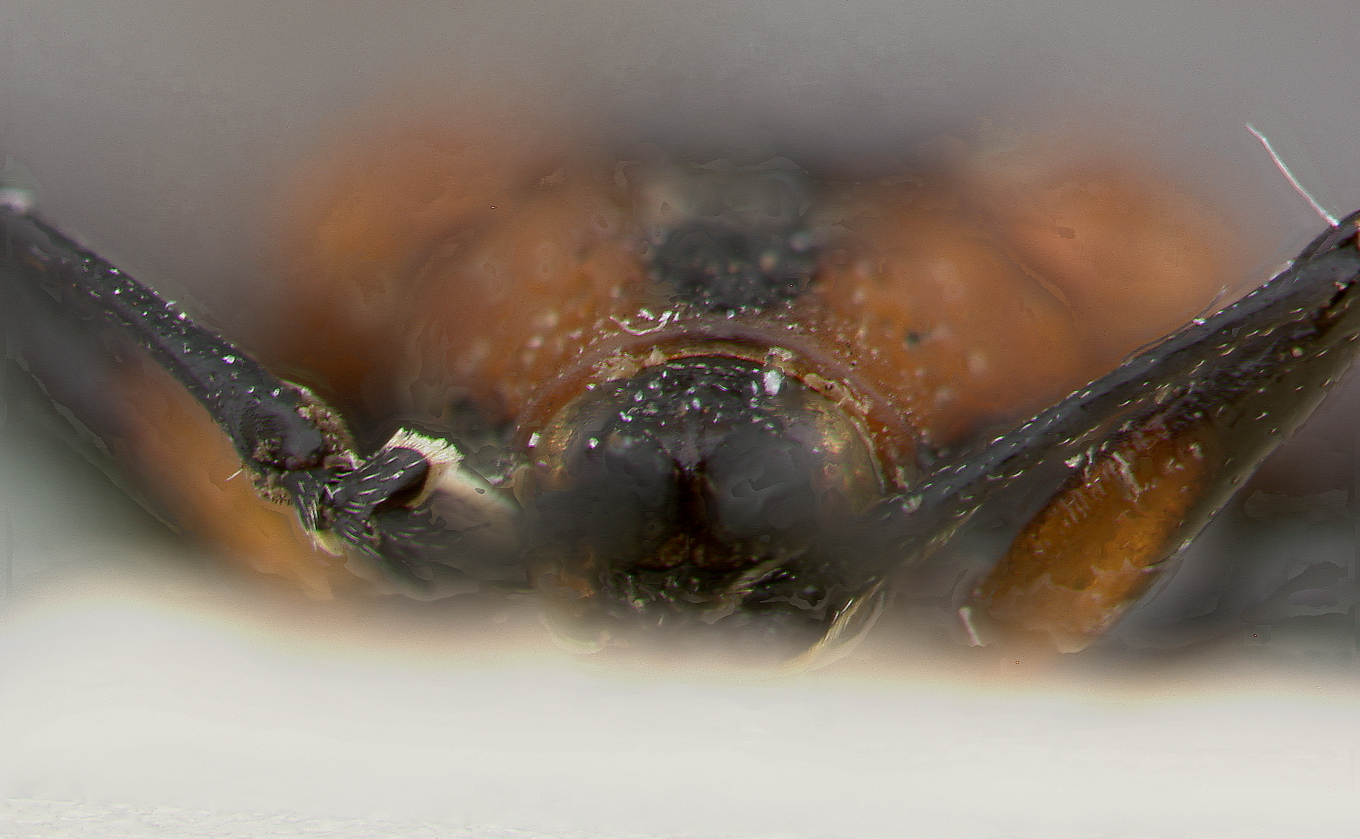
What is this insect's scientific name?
Oxychalepus angulatus
